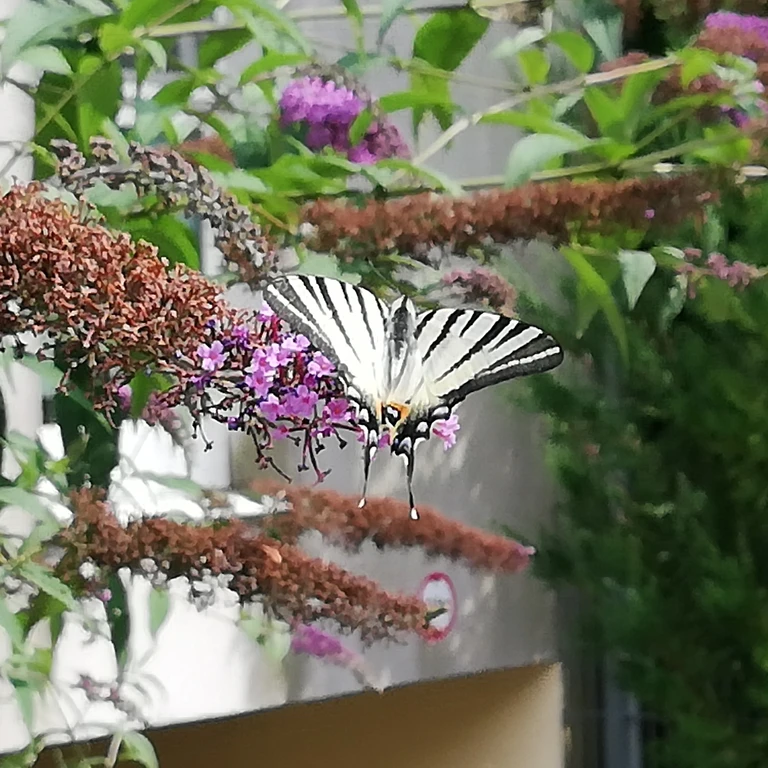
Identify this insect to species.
Iphiclides podalirius
